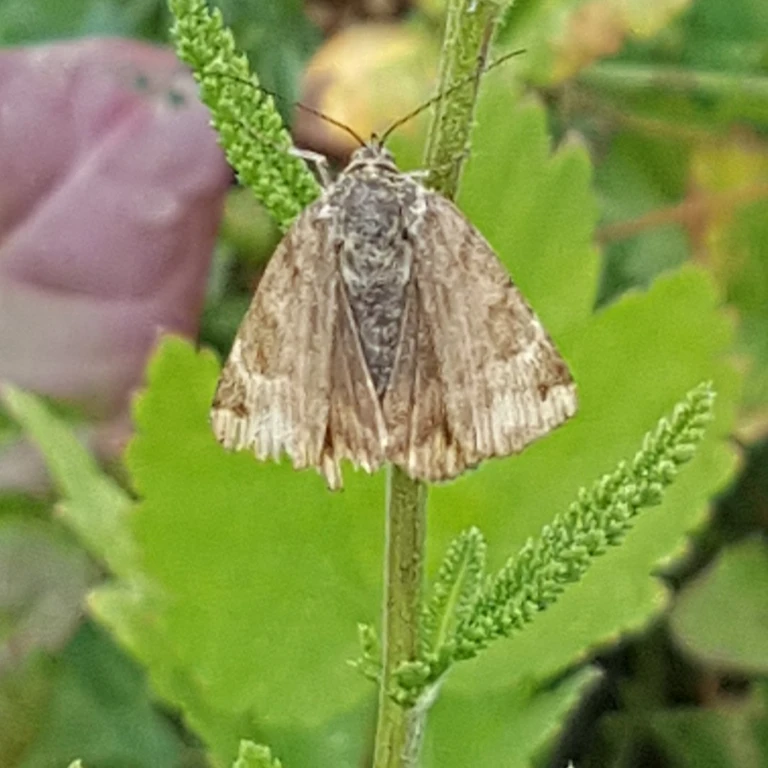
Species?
Euclidia glyphica
